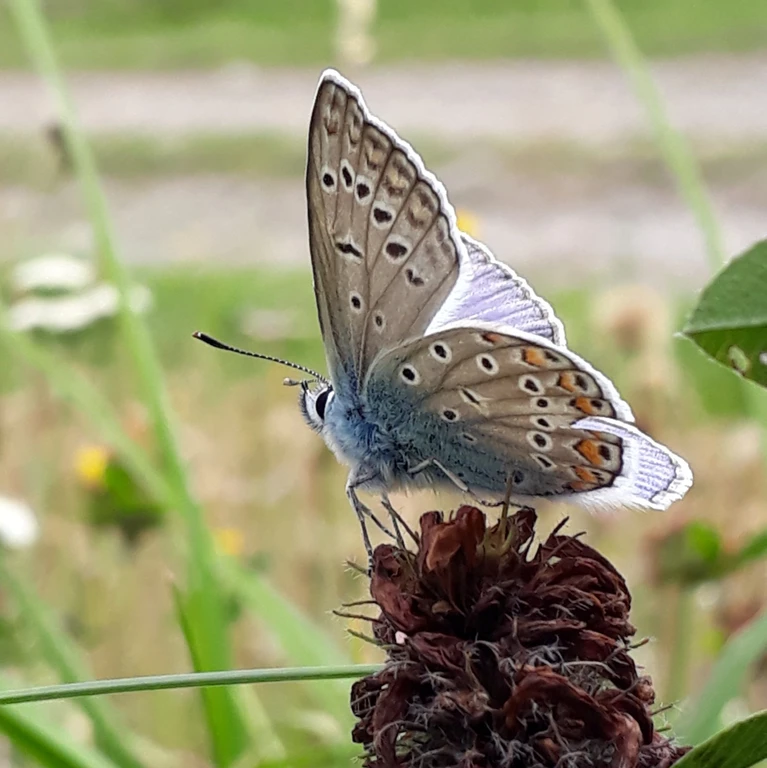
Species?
Polyommatus icarus
